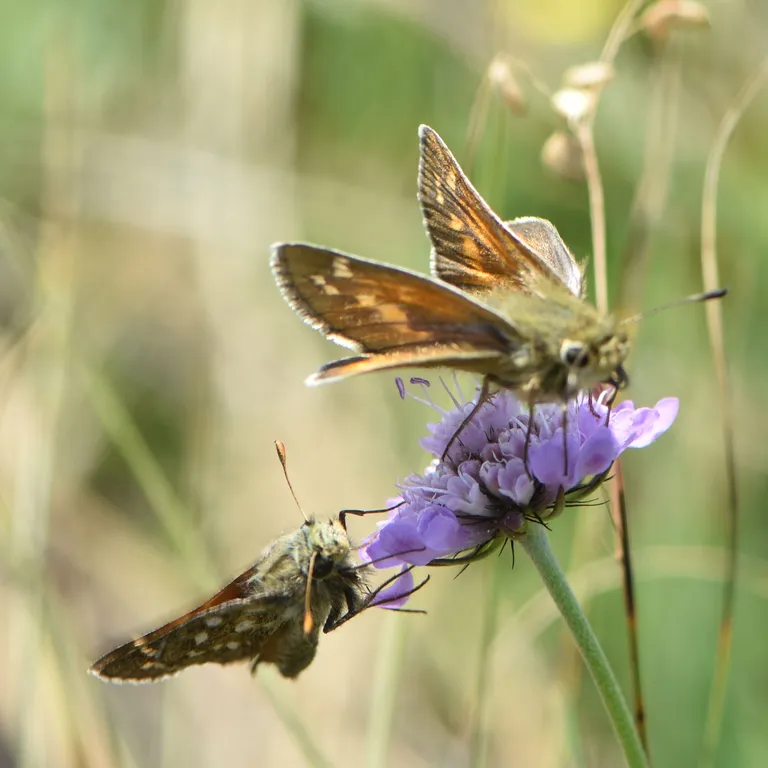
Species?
Hesperia comma
